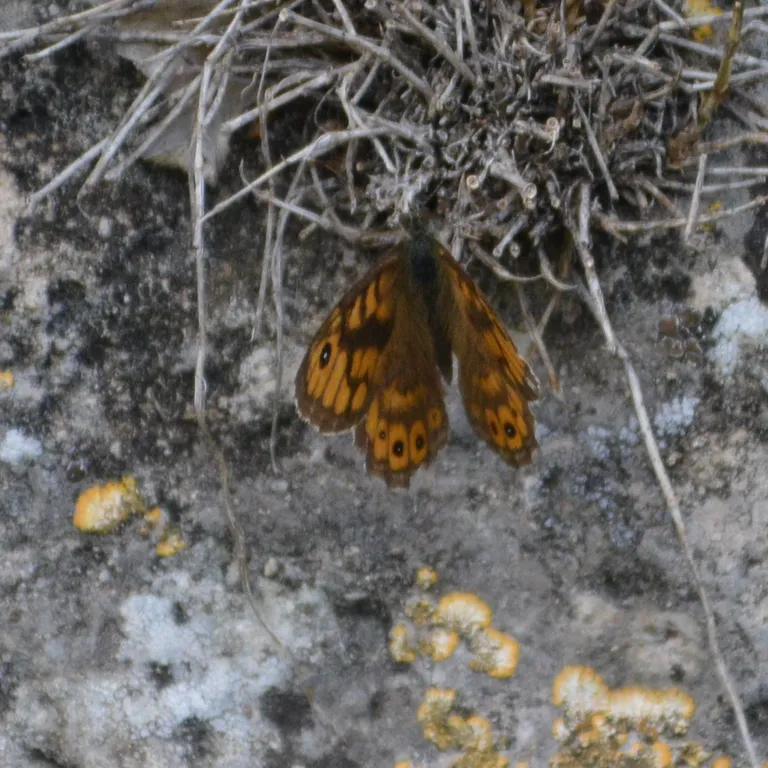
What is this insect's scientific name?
Lasiommata megera (also Pararge megera)
